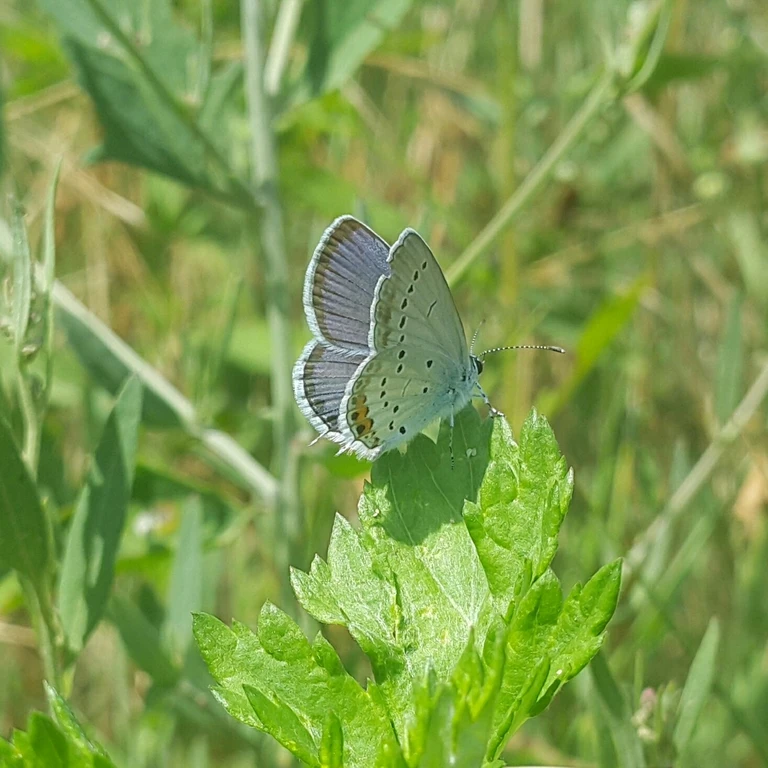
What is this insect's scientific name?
Cupido argiades (also Elkalyce argiades)
